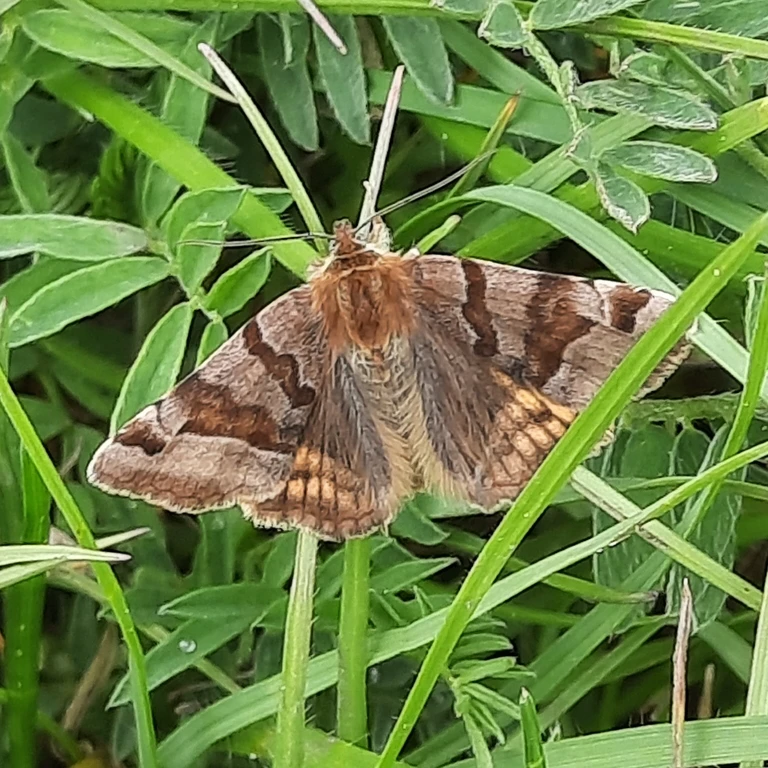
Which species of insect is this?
Euclidia glyphica
